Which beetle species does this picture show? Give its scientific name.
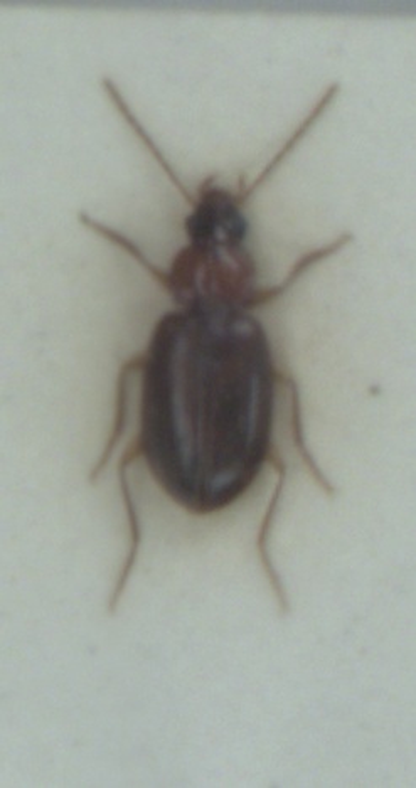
Ocys harpaloides
